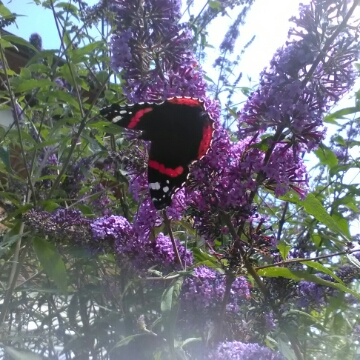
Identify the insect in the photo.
Vanessa atalanta
